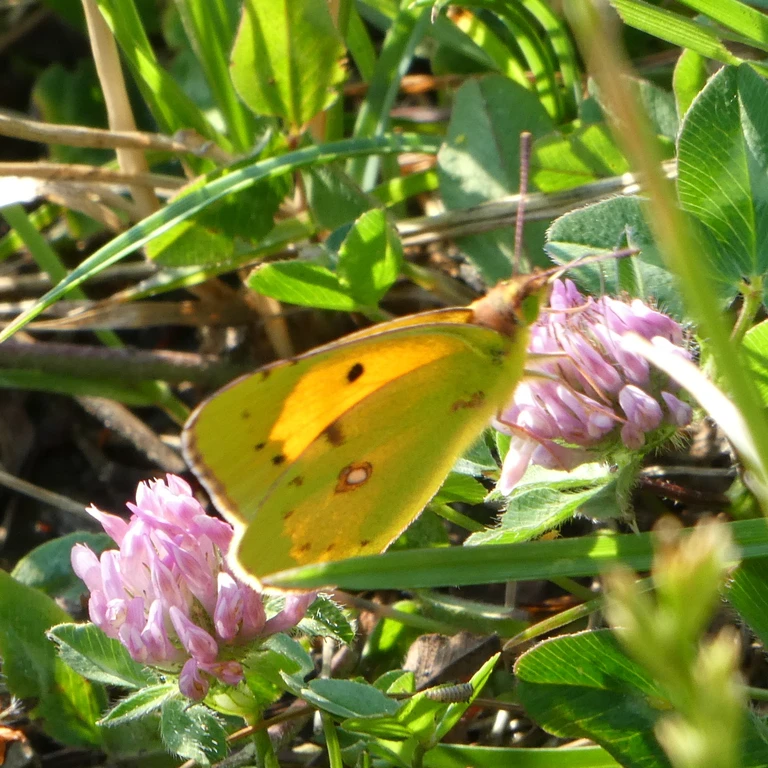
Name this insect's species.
Colias croceus
